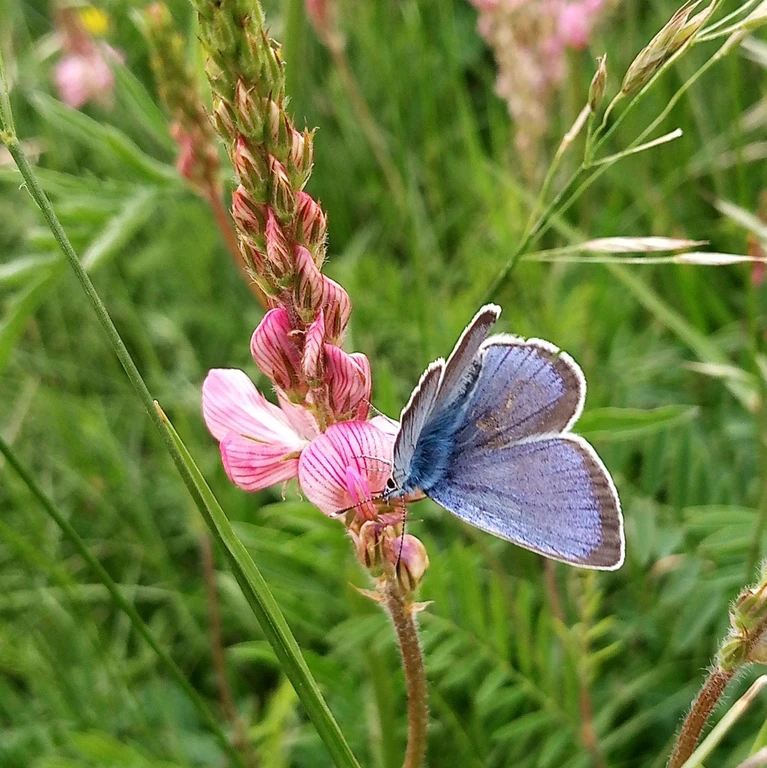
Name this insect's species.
Glaucopsyche alexis
